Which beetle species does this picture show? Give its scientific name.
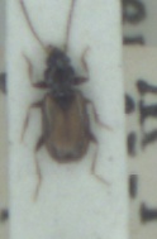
Tachys scutellaris
